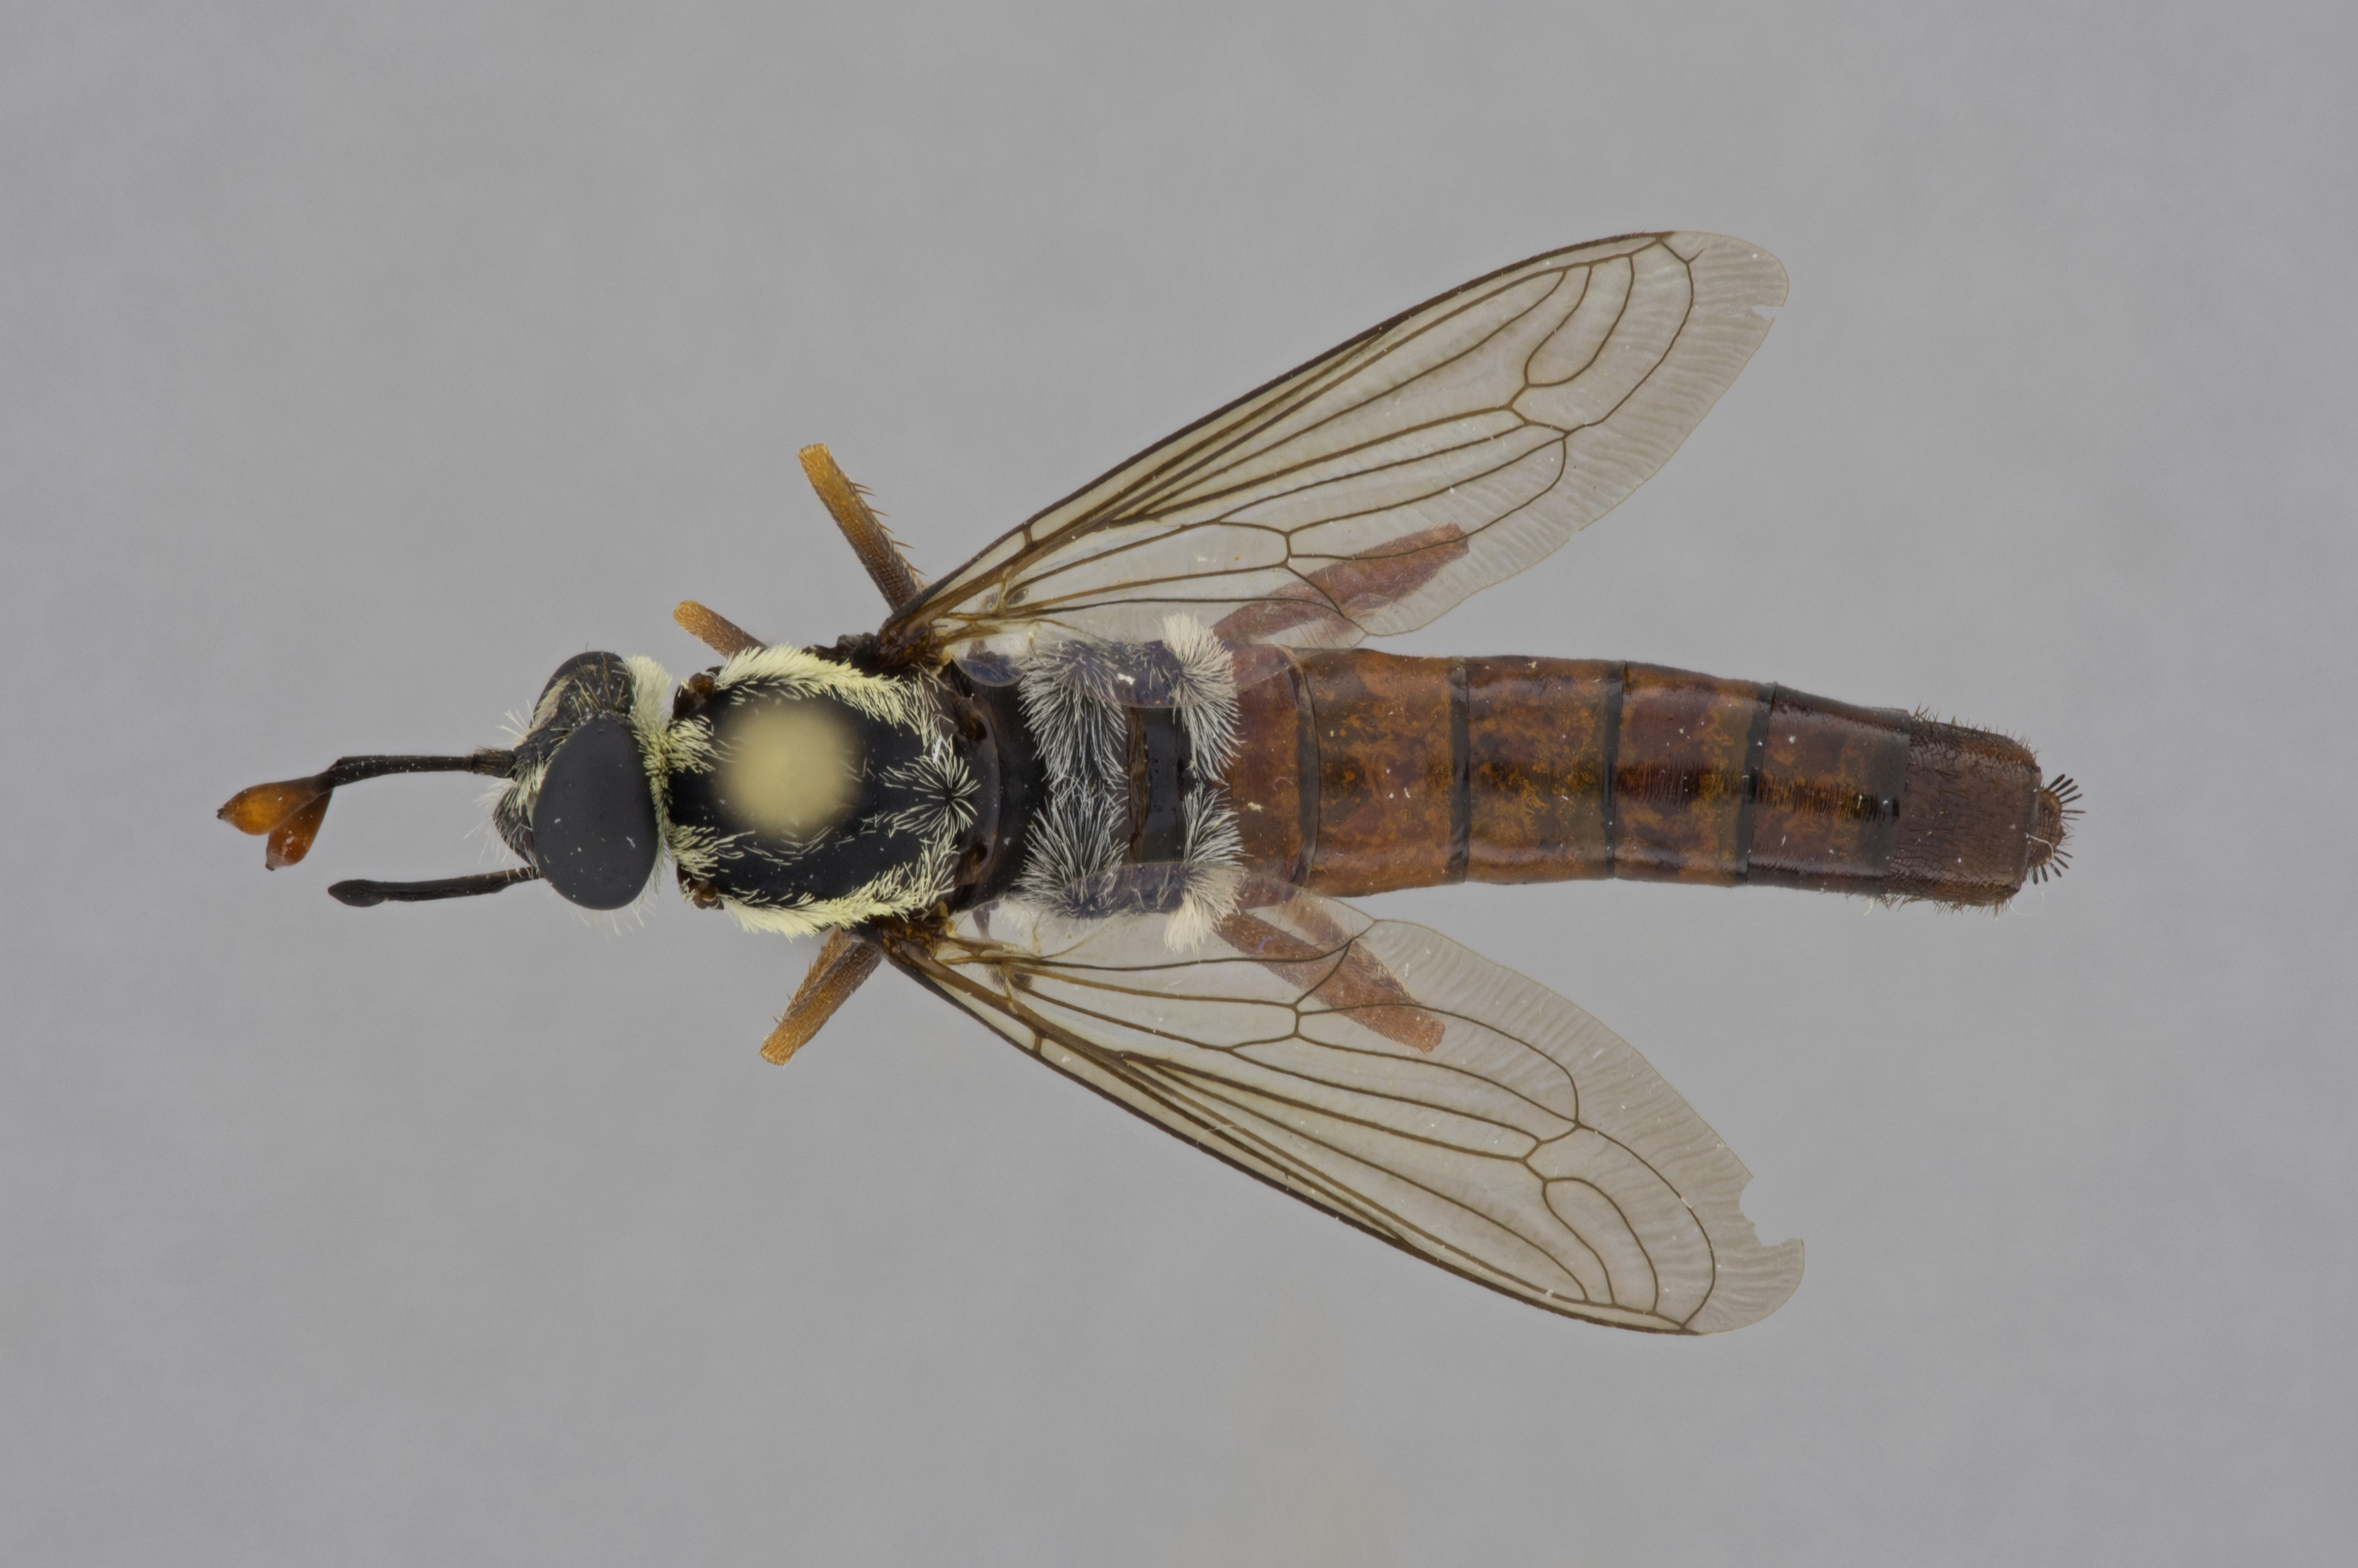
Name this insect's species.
Pseudonomoneura micheneri
